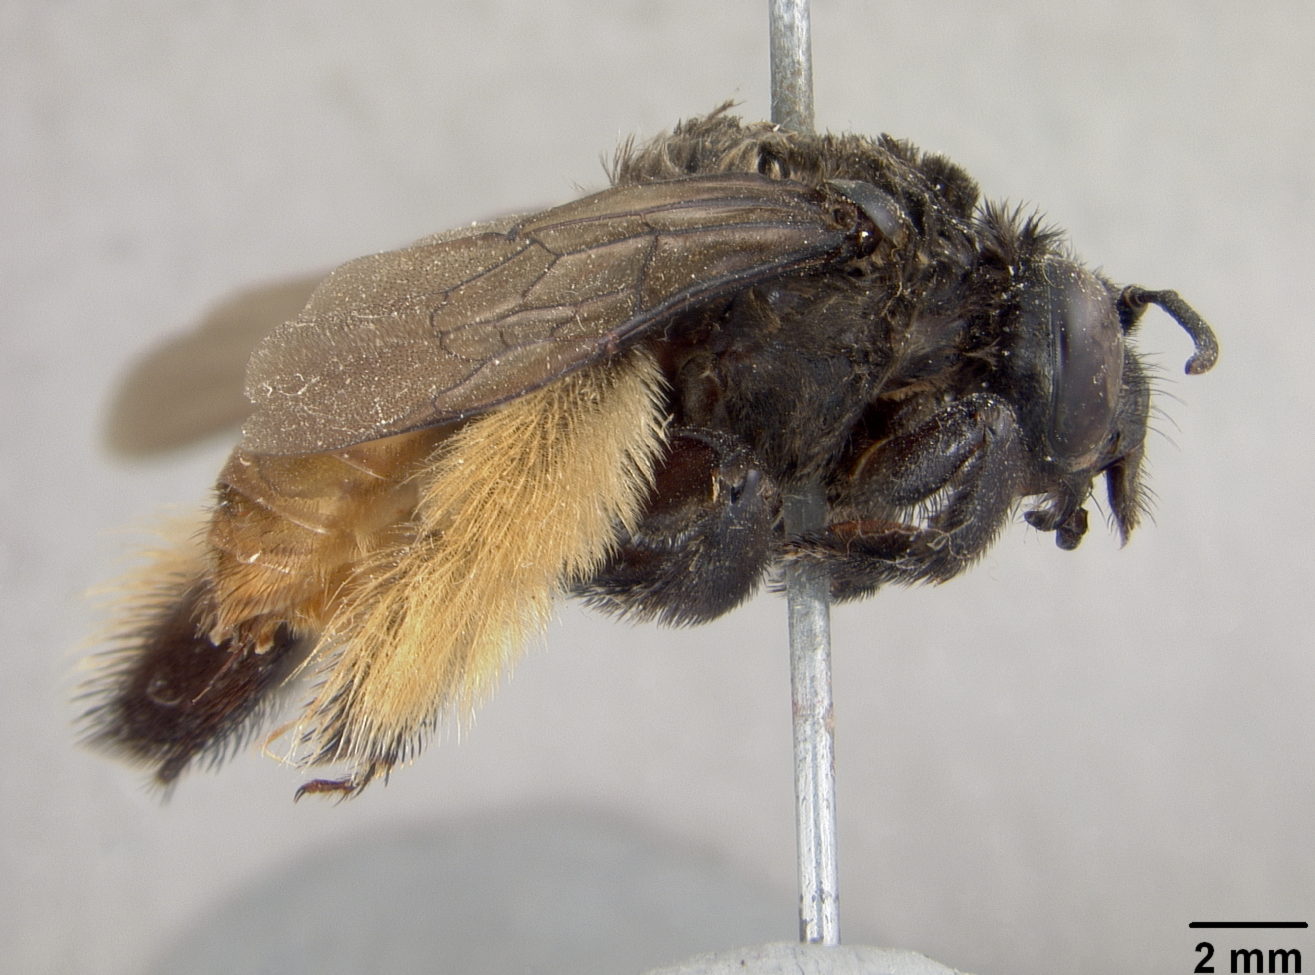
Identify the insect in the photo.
Epicharis salazari
